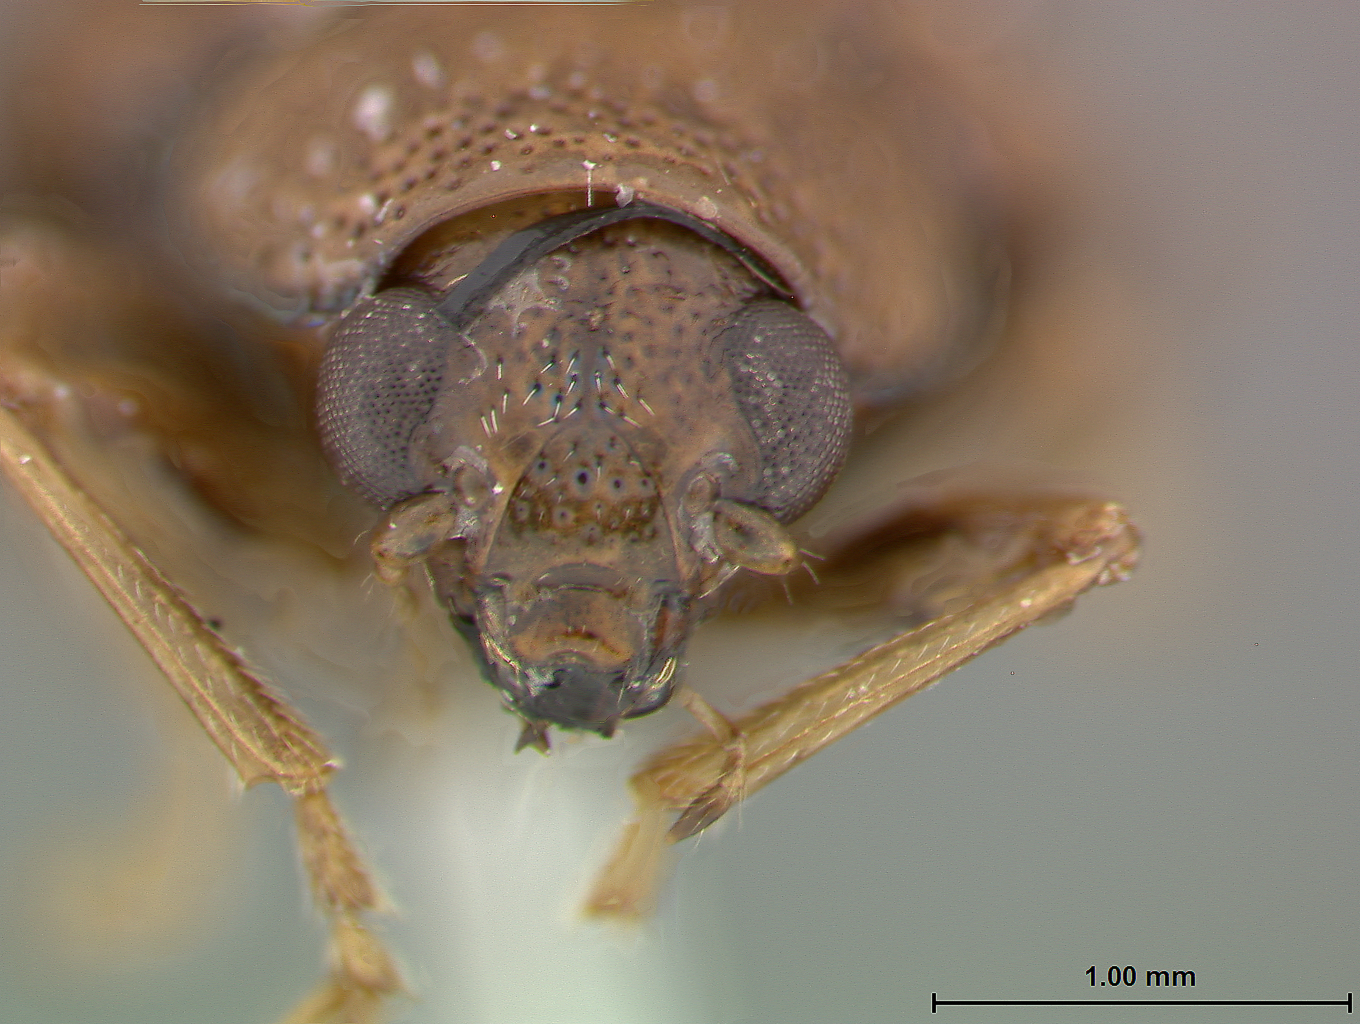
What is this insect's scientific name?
Colaspis eikugemellata
